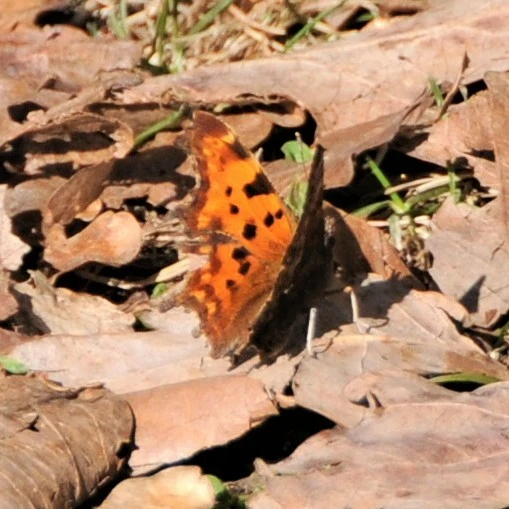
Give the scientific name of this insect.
Polygonia c-album
